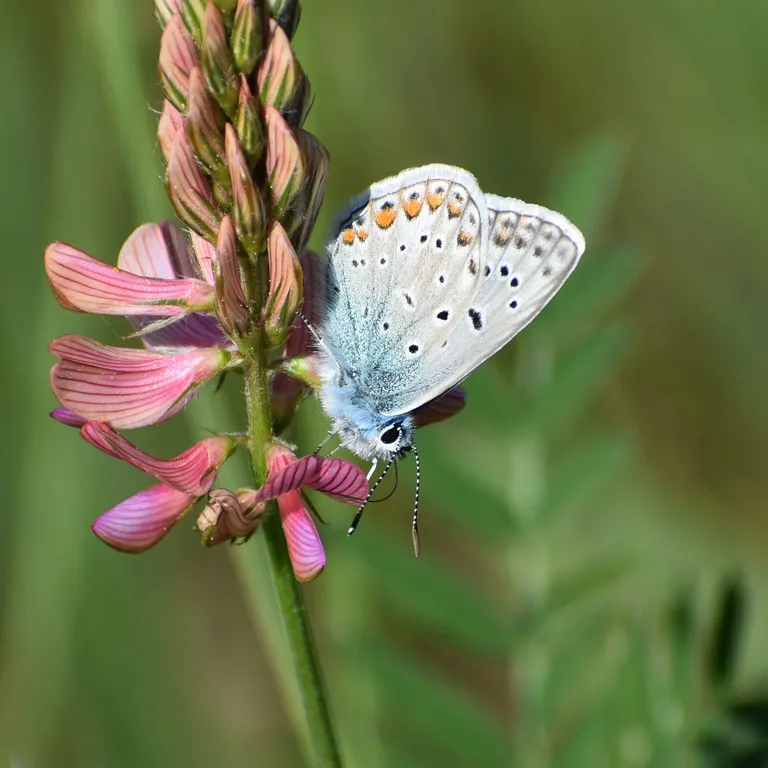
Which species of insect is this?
Polyommatus icarus
